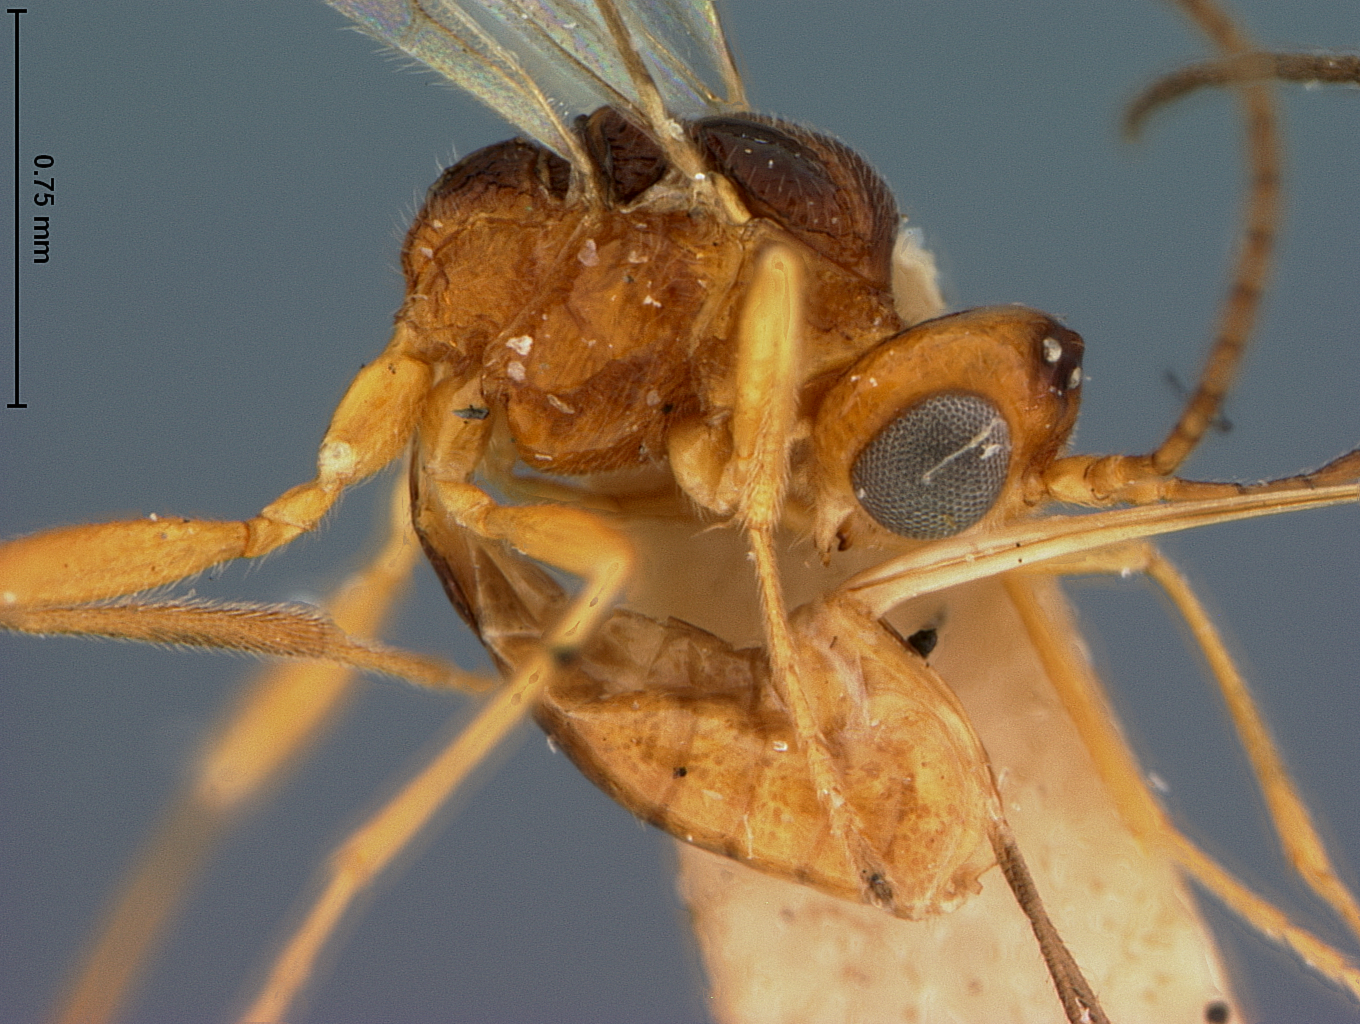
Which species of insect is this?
Microctonus carabivorus
